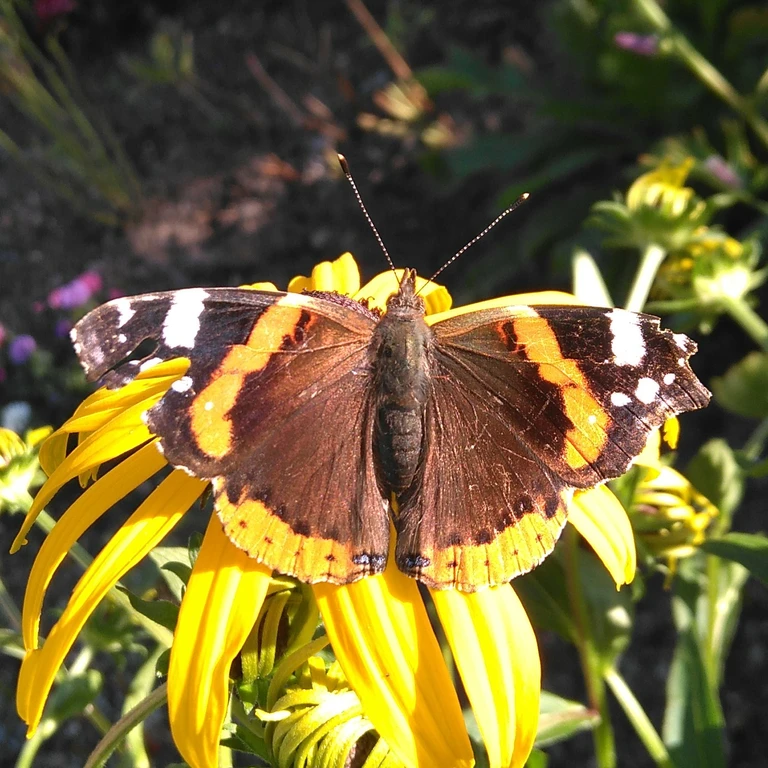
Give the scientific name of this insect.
Vanessa atalanta
